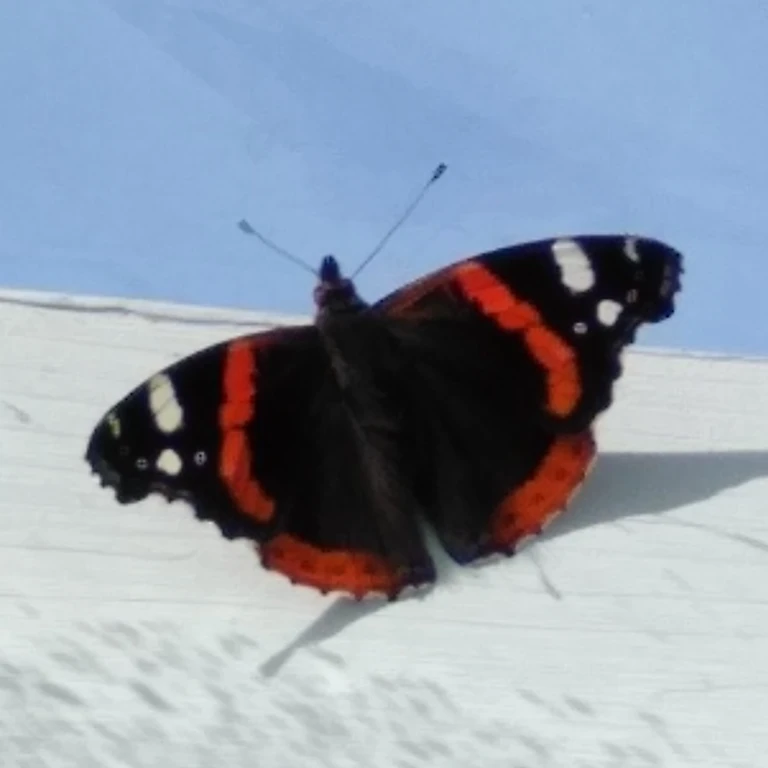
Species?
Vanessa atalanta
